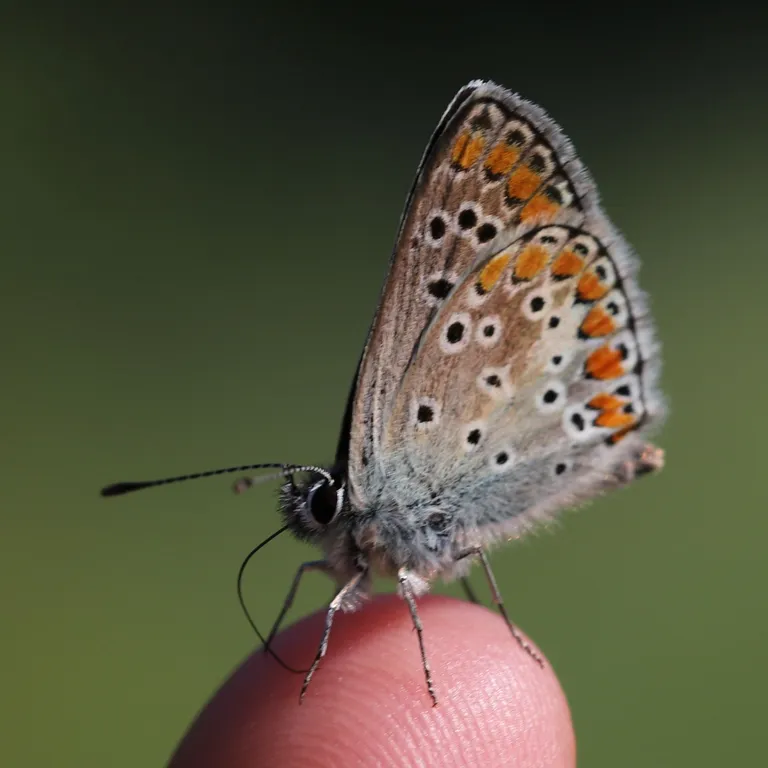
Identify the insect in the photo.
Aricia agestis/artaxerxes
